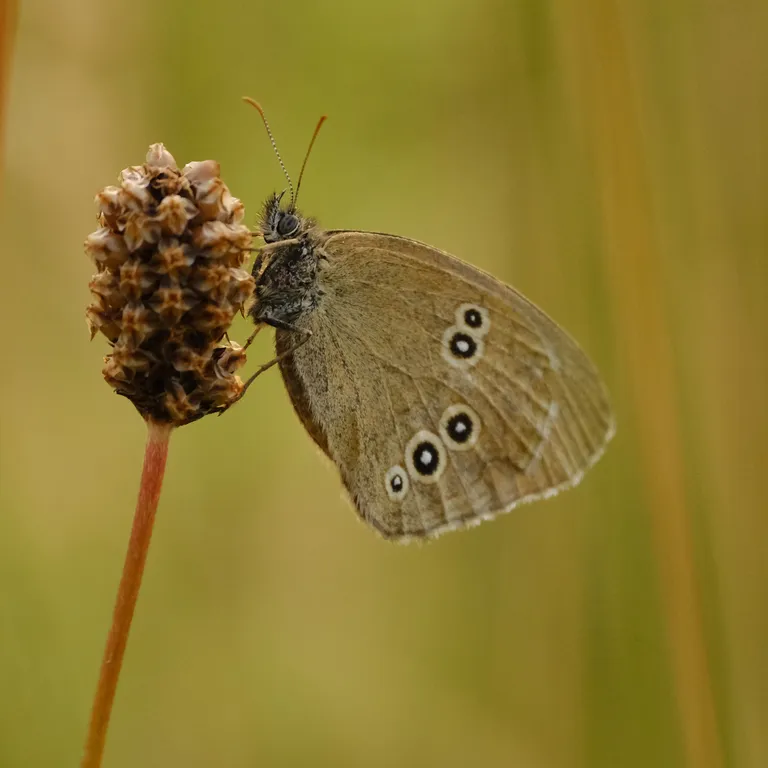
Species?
Aphantopus hyperantus
